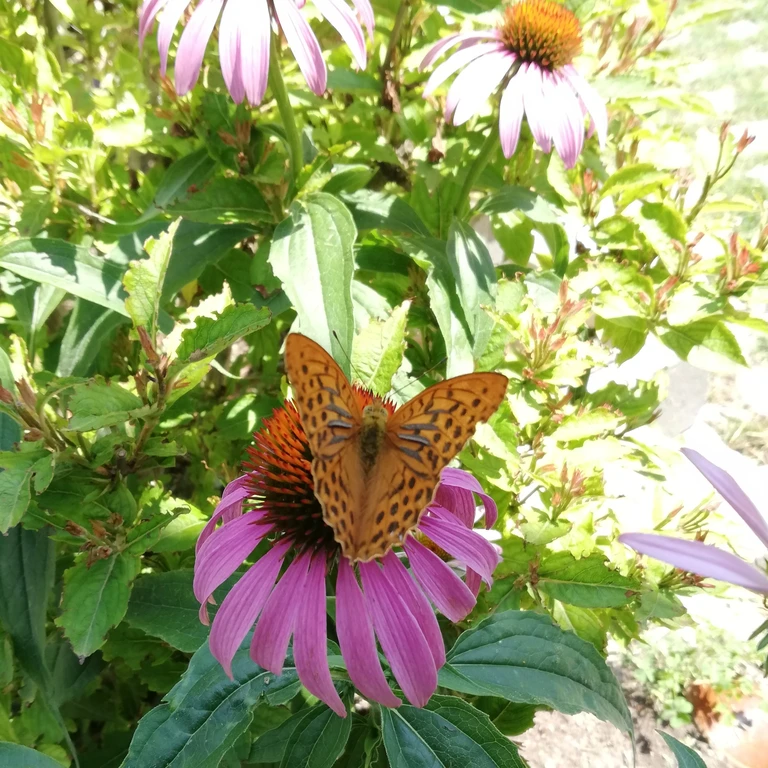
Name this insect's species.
Argynnis paphia
